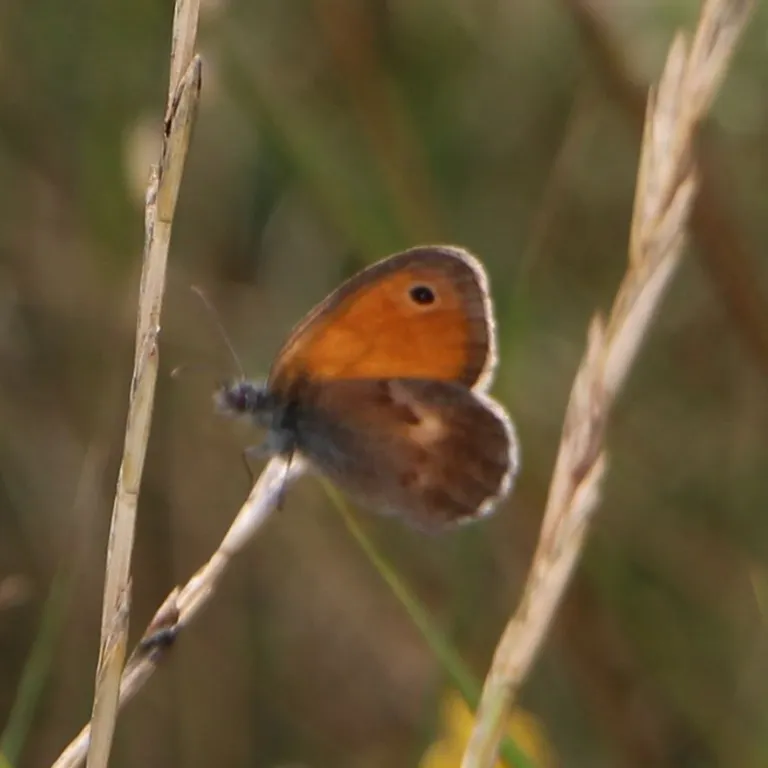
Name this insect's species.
Coenonympha pamphilus
